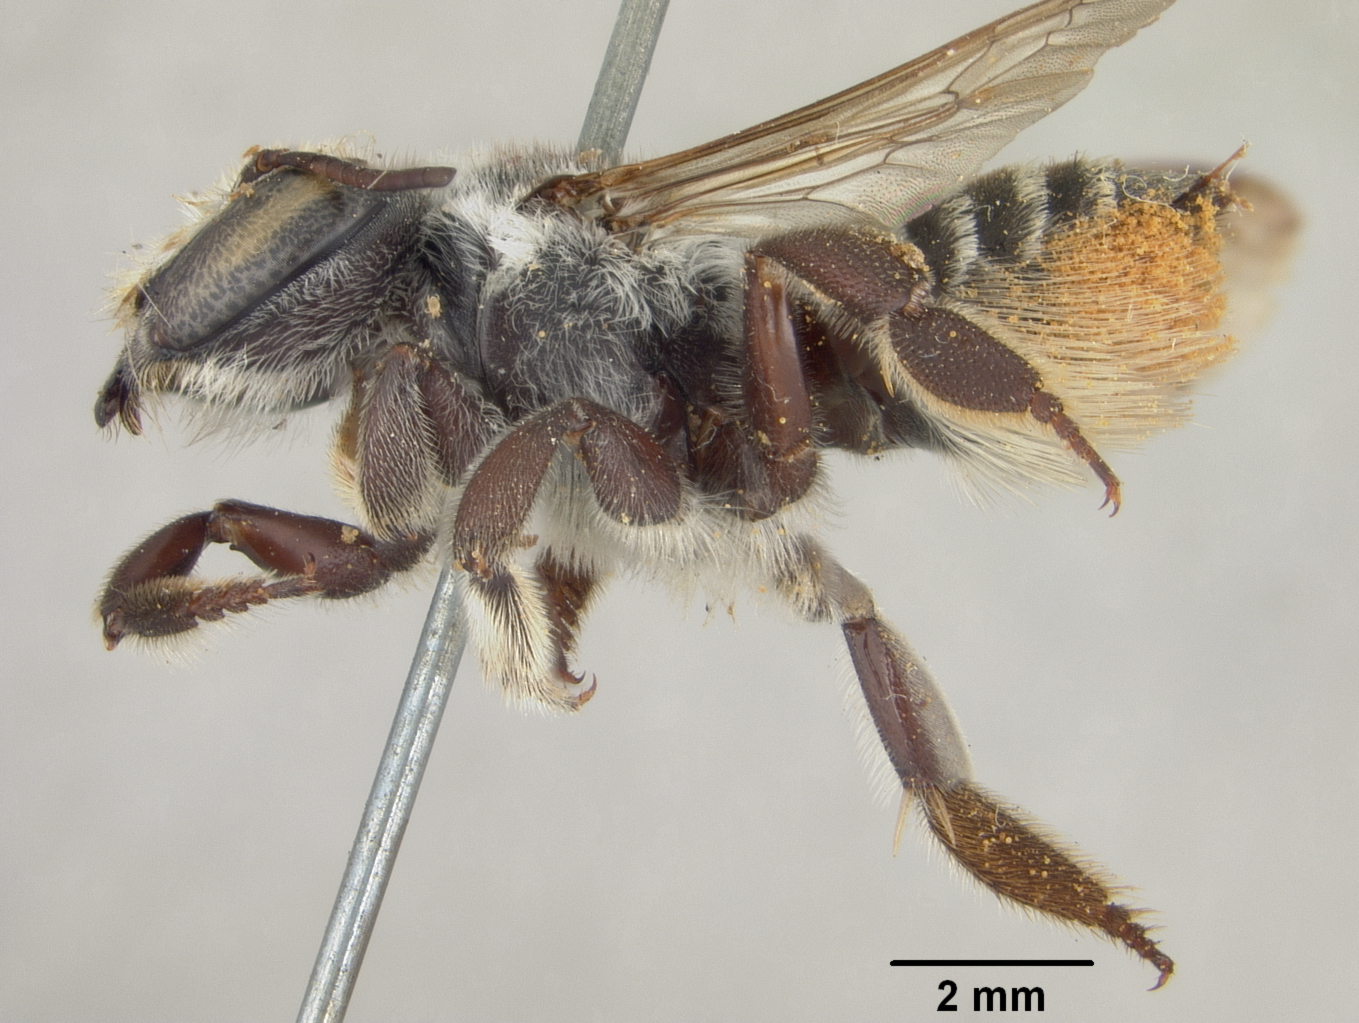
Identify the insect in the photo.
Megachile kallstroemiae
